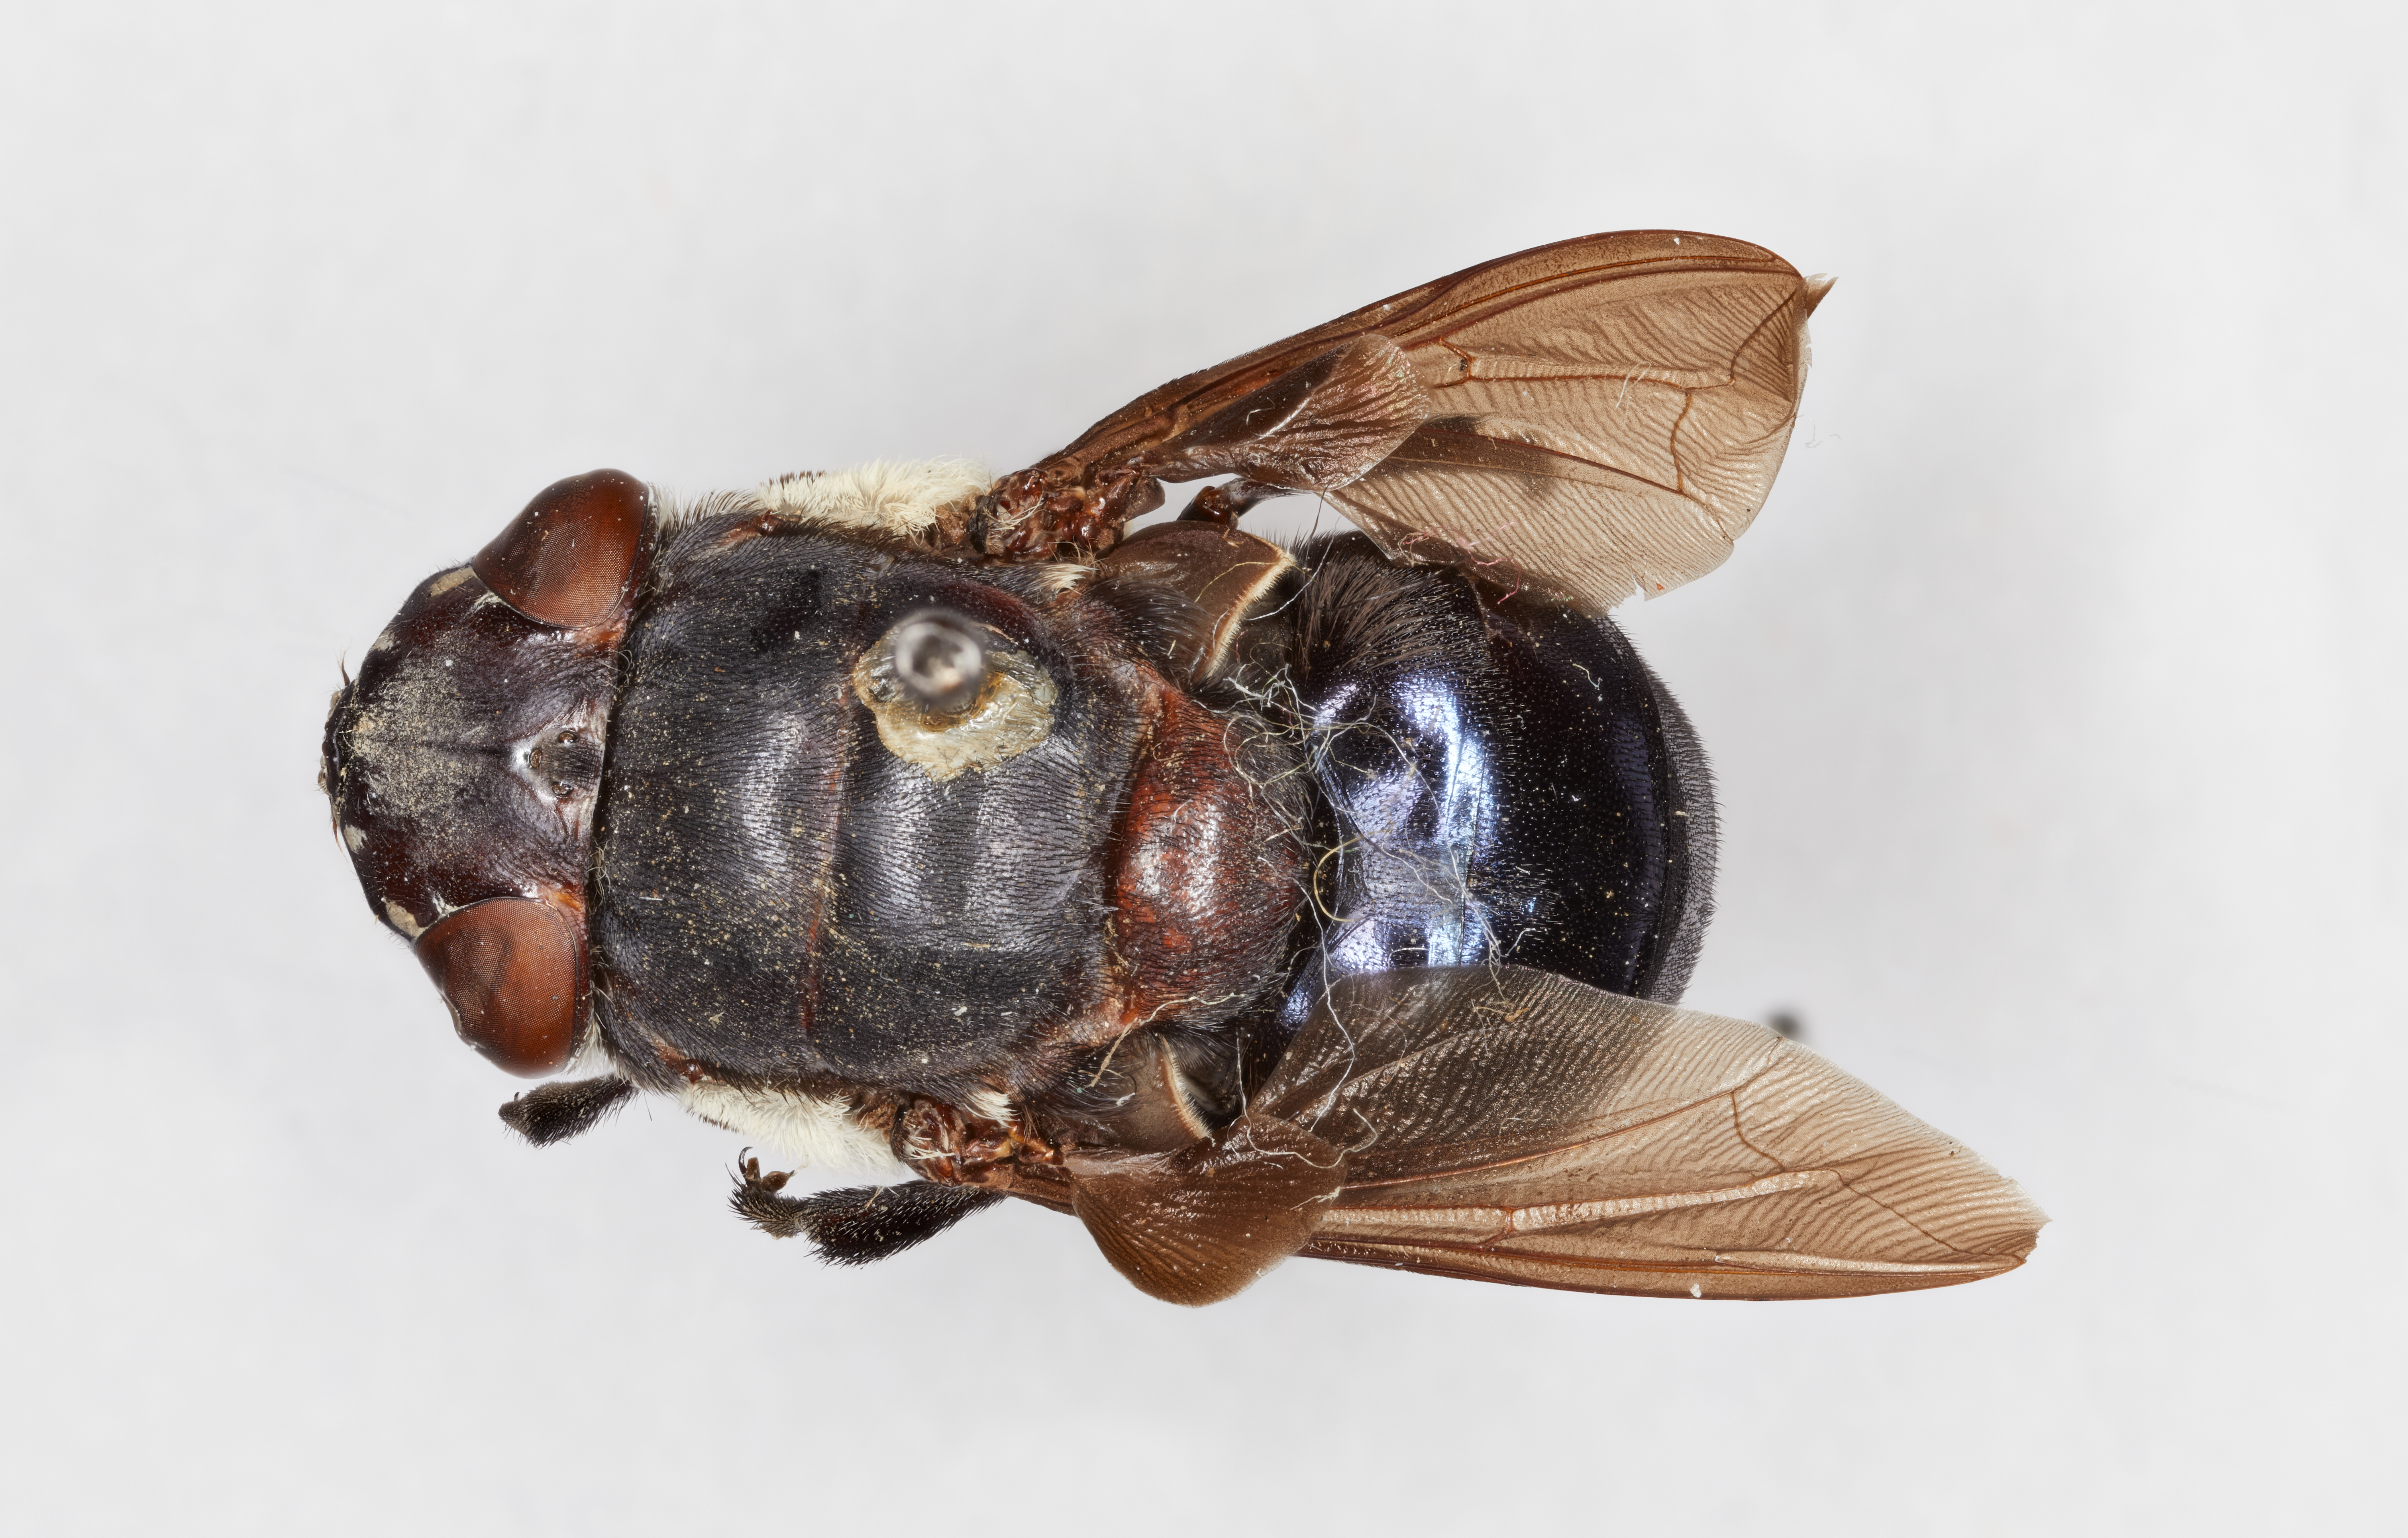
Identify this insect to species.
Cuterebra aldrichi
